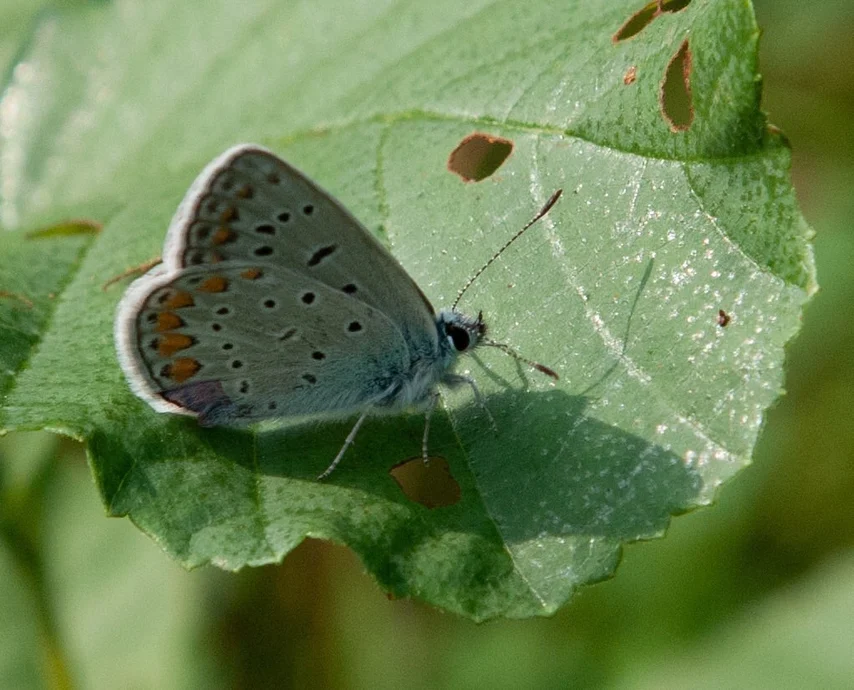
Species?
Polyommatus icarus
